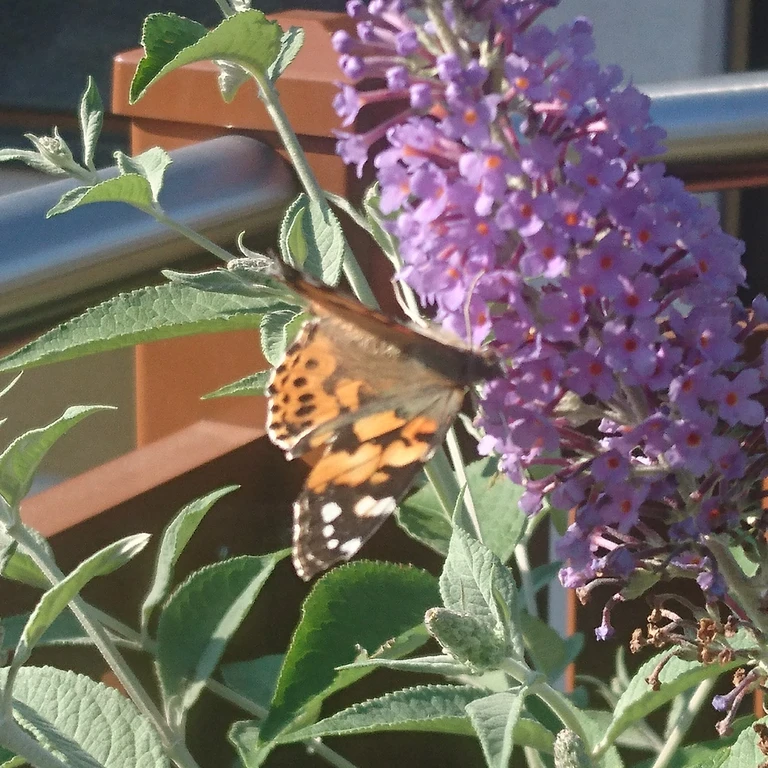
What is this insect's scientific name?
Vanessa cardui
